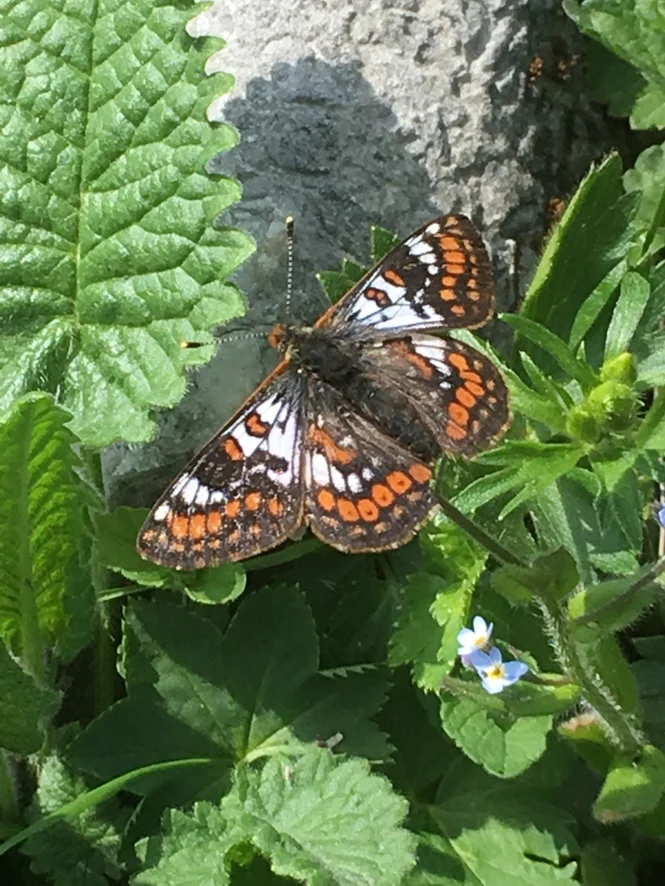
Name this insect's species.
Euphydryas cynthia (also Hypodryas cynthia)
